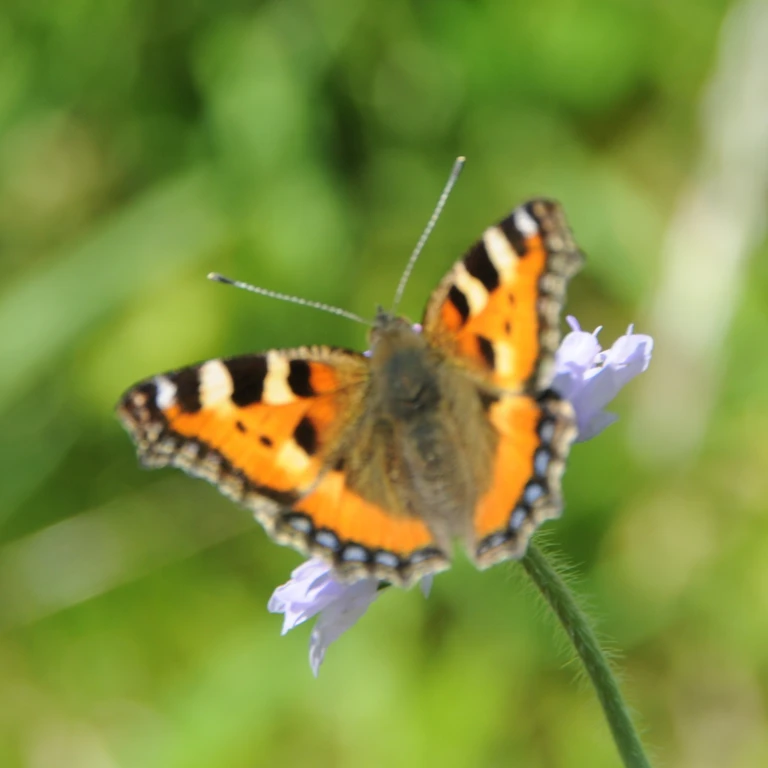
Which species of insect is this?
Aglais urticae
